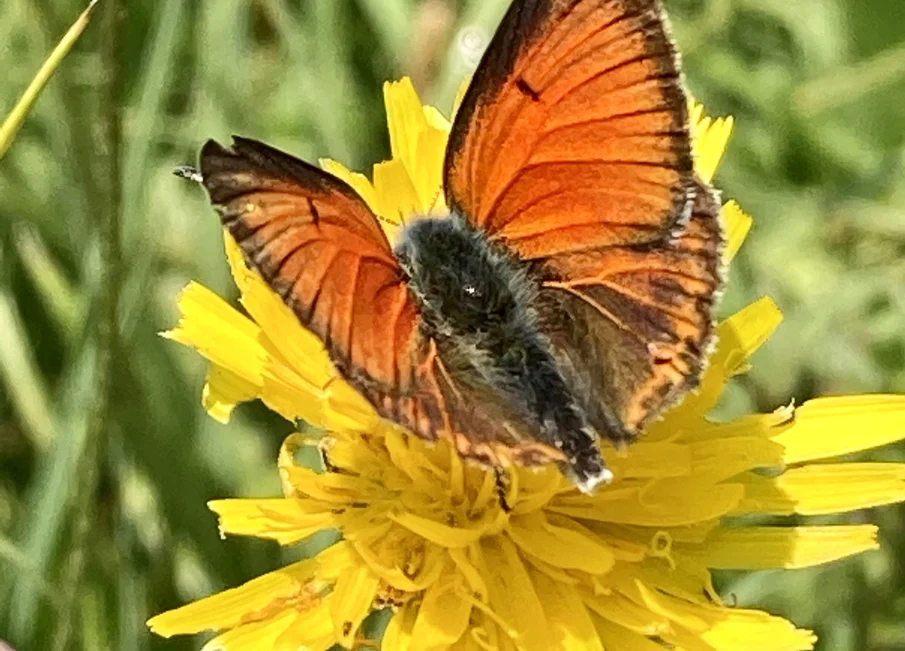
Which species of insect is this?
Lycaena hippothoe (also Palaeochrysophanus hippothoe)
